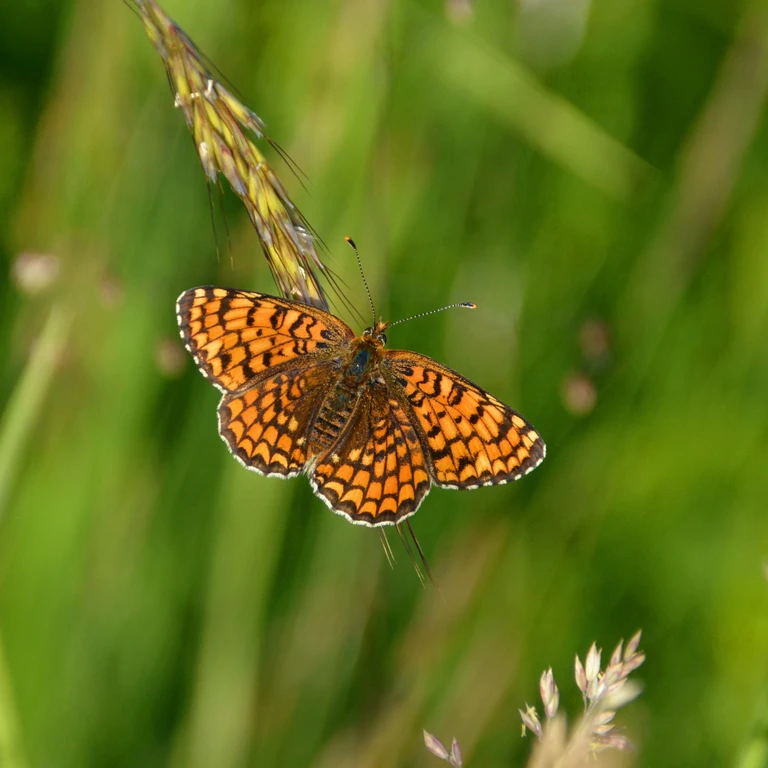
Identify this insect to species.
Melitaea phoebe
